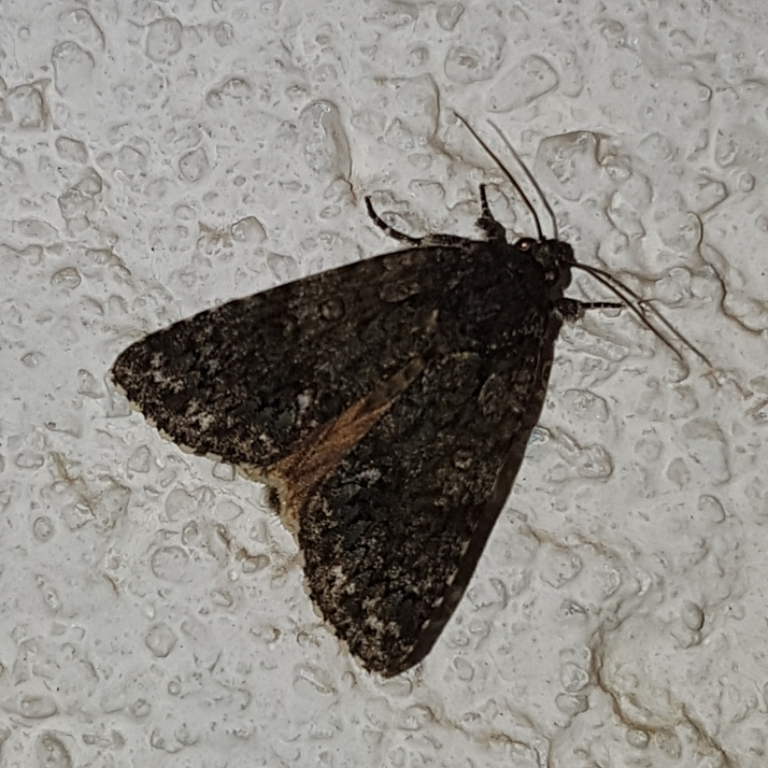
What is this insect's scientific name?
Acronicta rumicis
